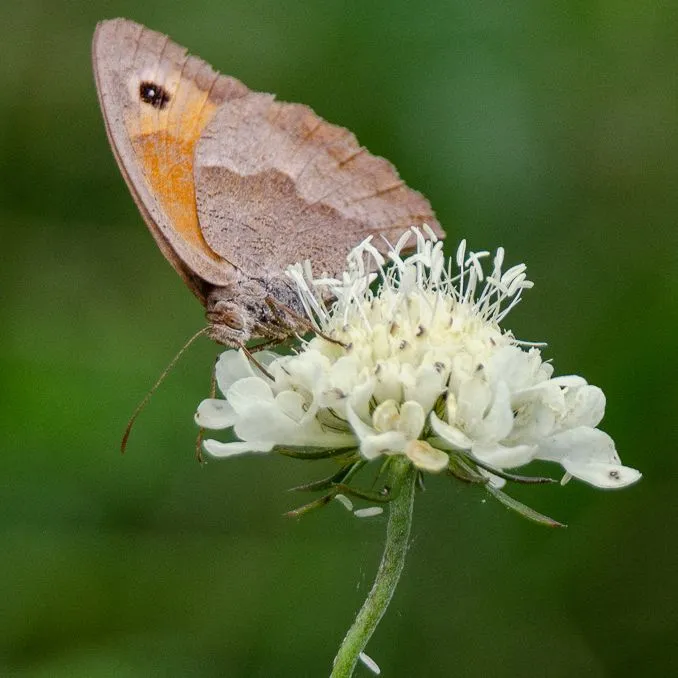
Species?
Maniola jurtina
